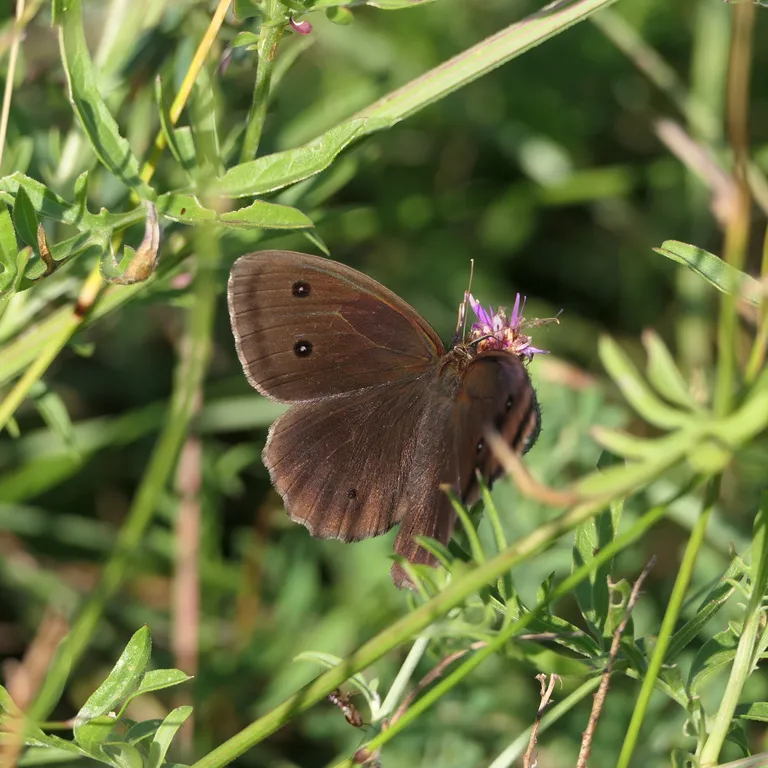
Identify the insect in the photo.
Minois dryas
